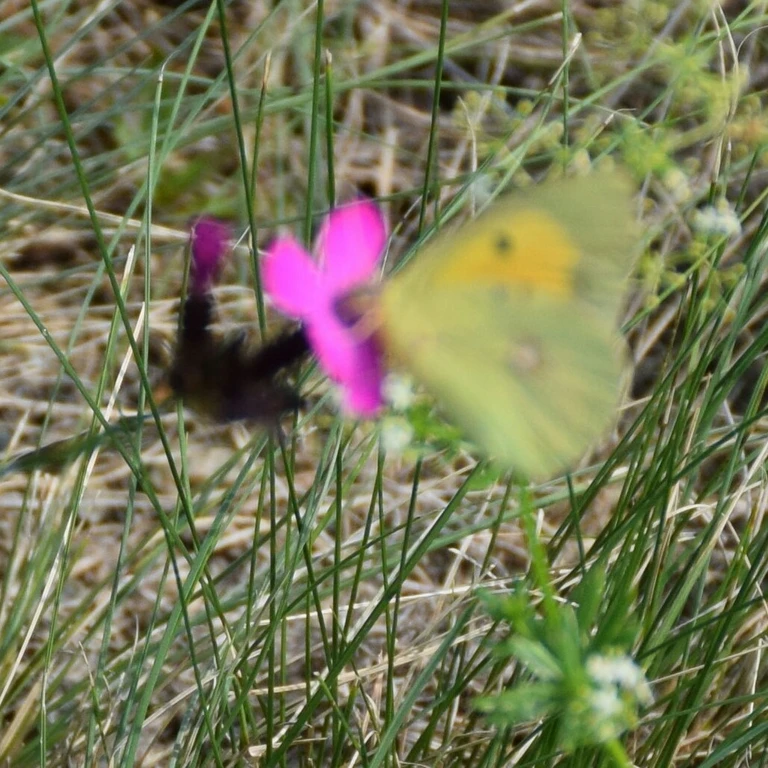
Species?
Colias croceus
